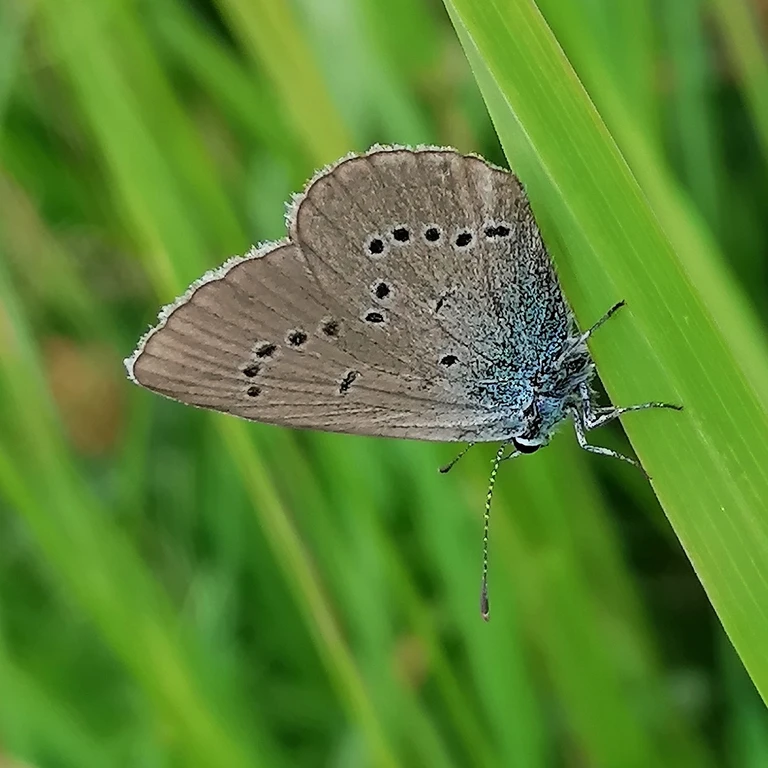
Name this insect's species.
Cyaniris semiargus
